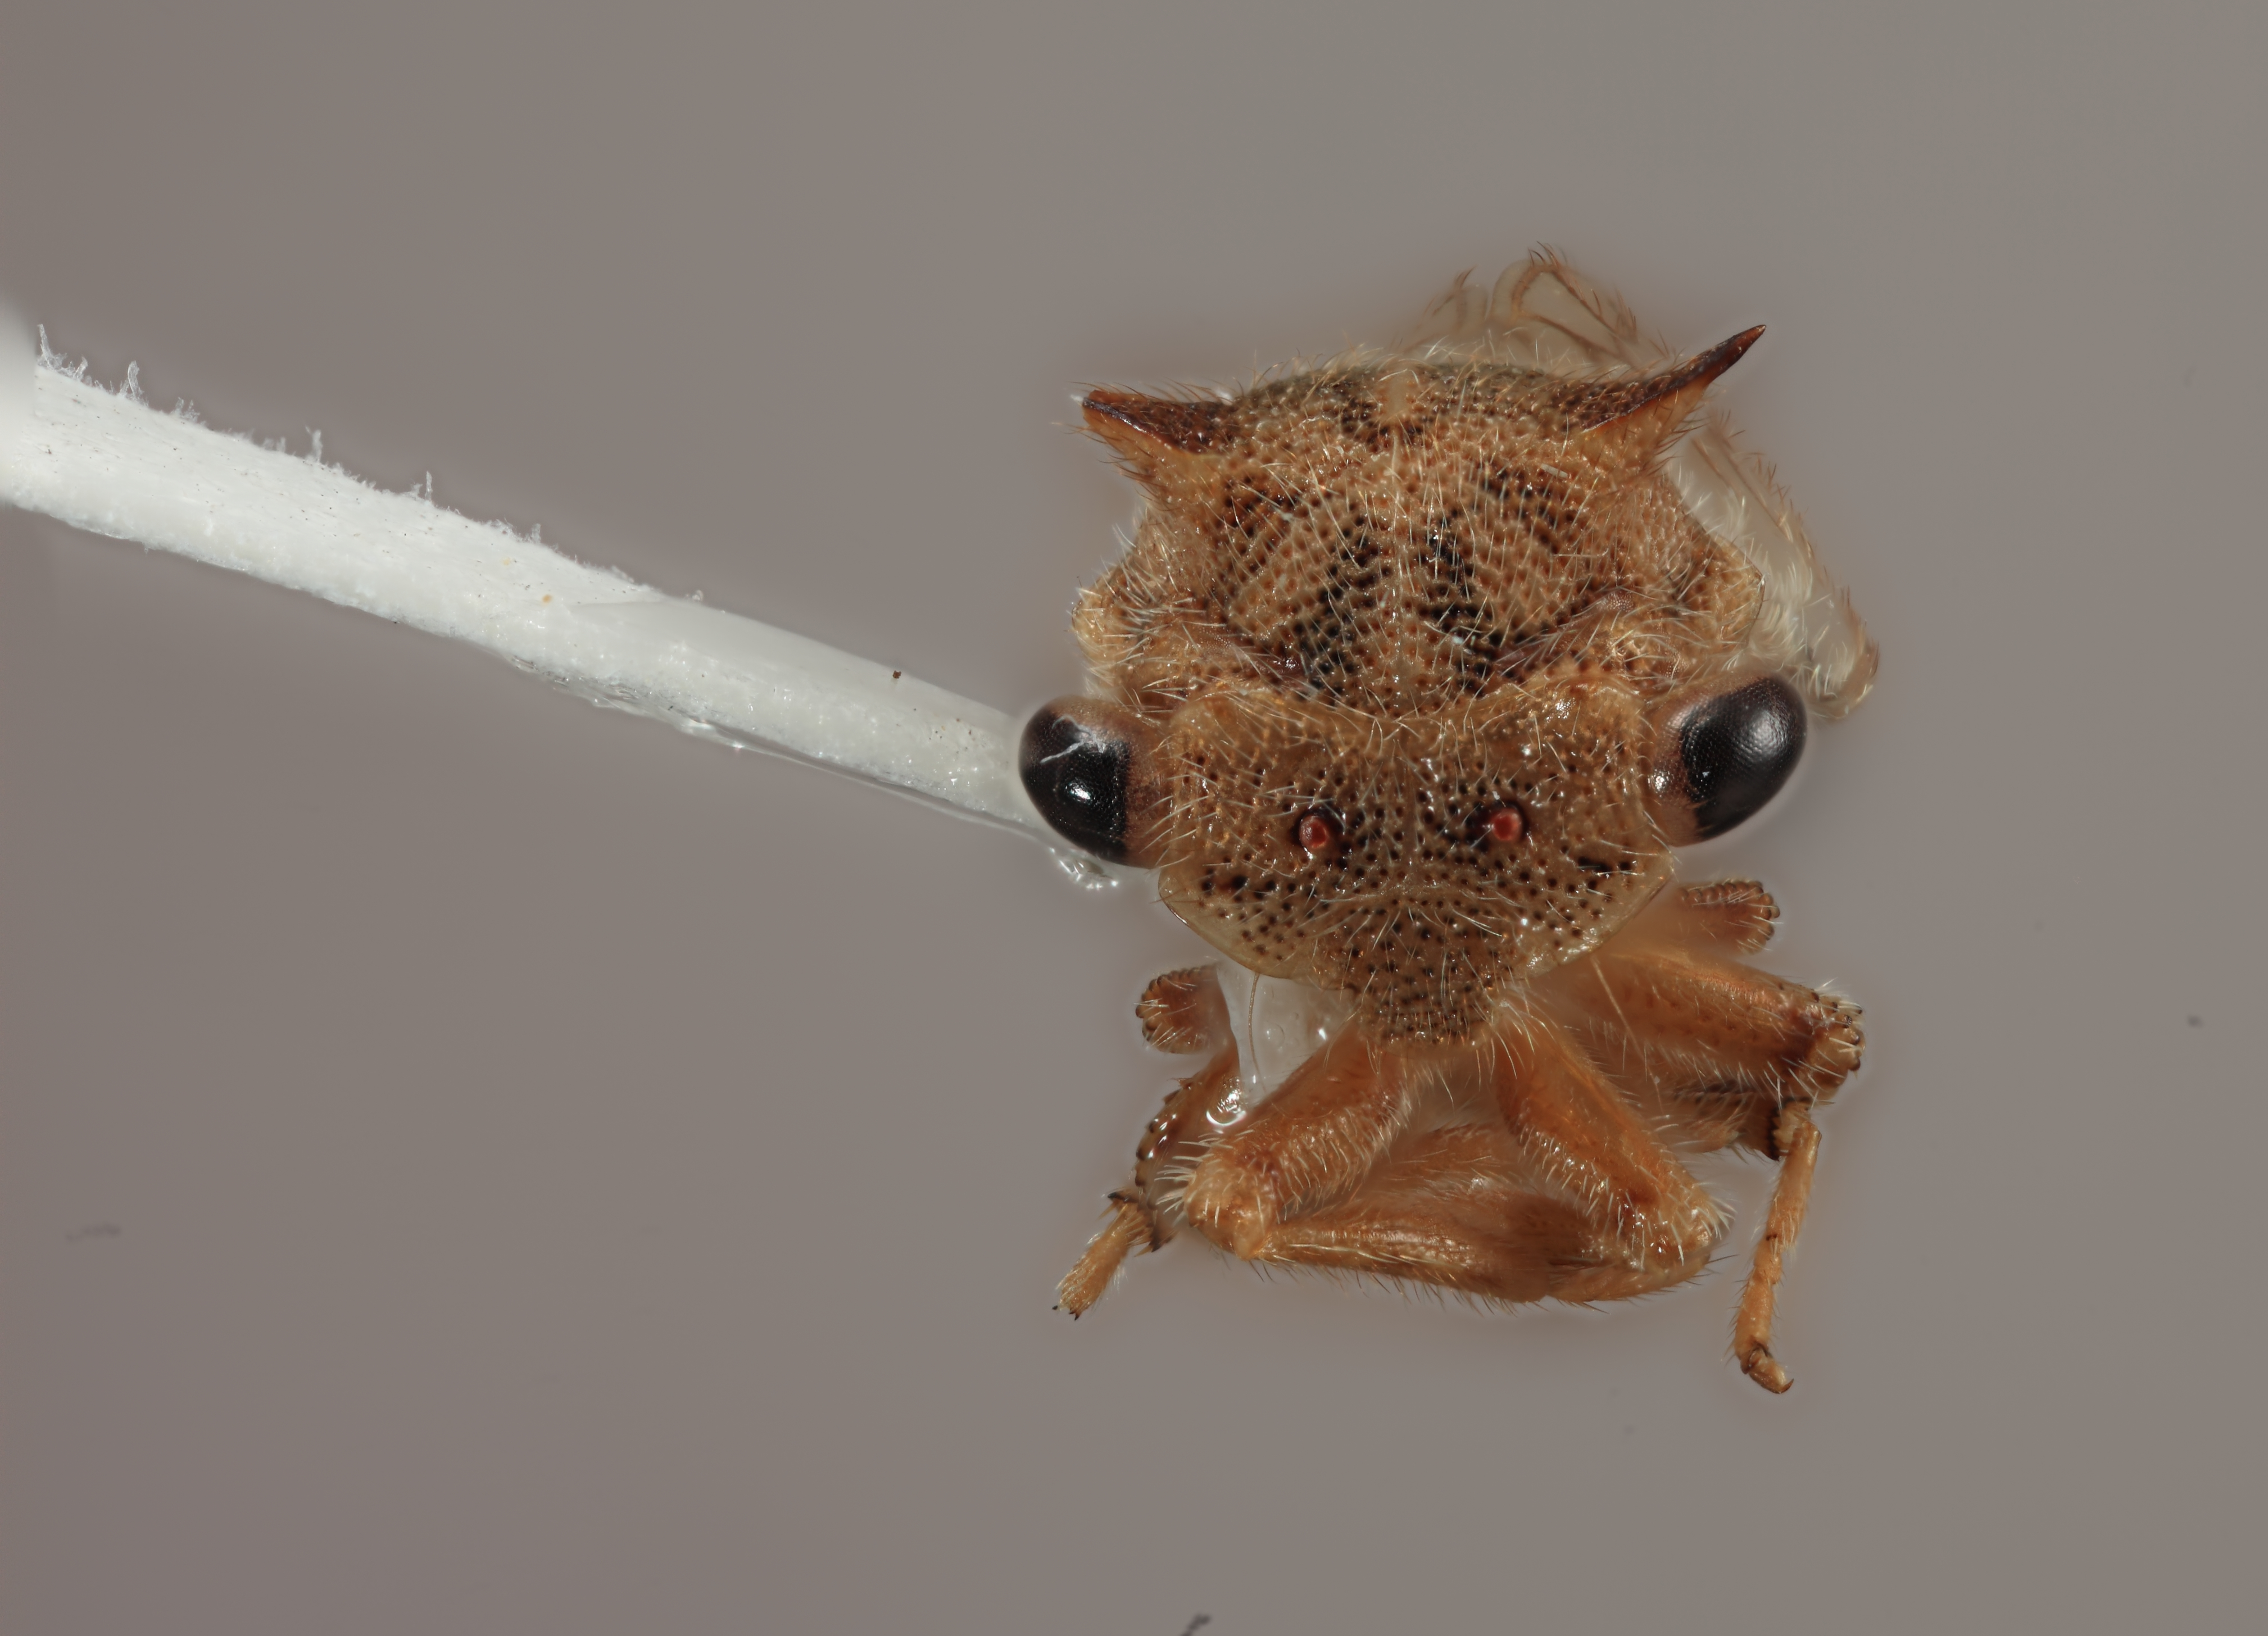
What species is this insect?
Tolania woodi
